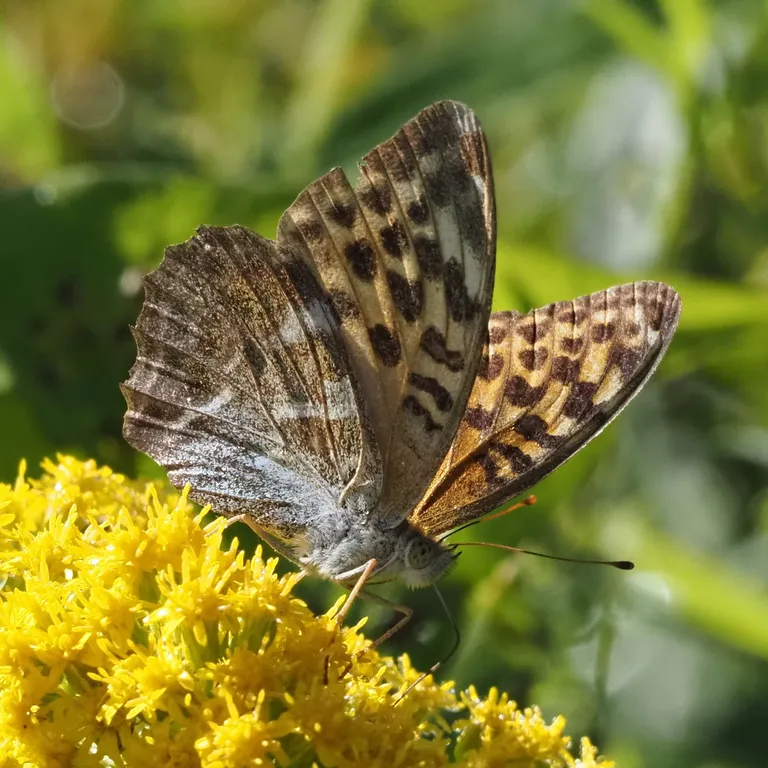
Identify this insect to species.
Argynnis paphia
